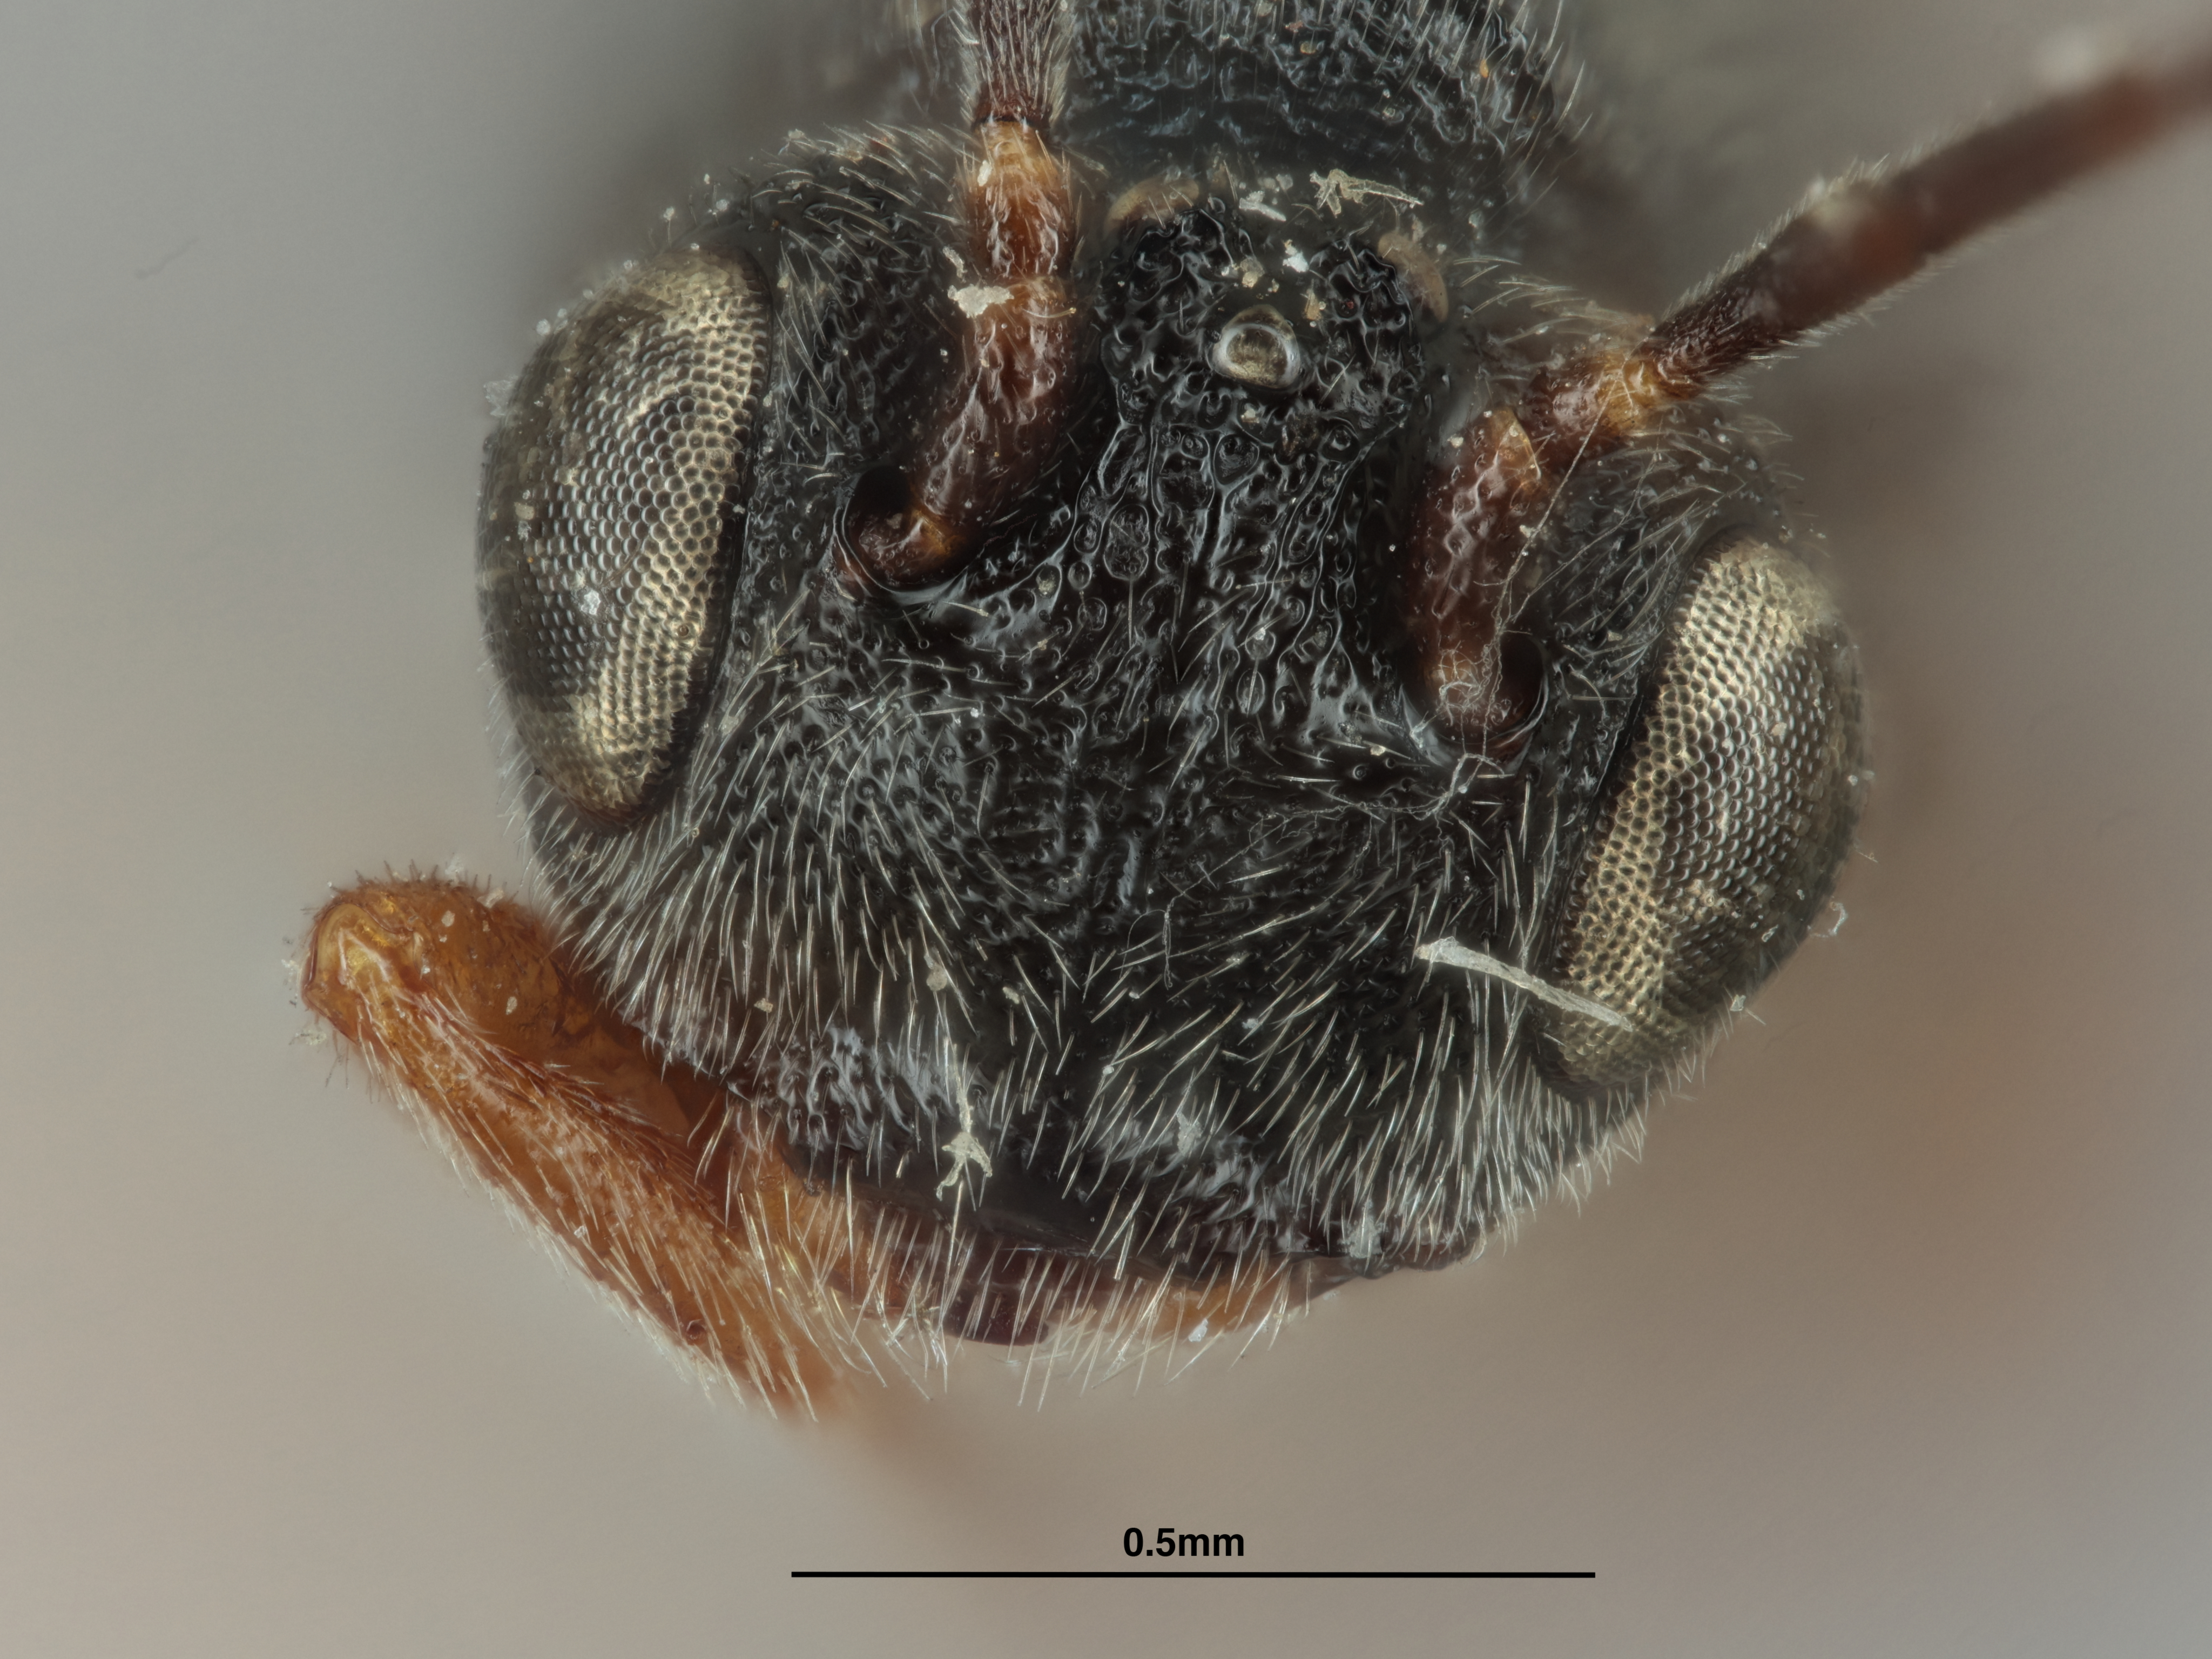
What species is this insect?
Urosigalphus acutulus
